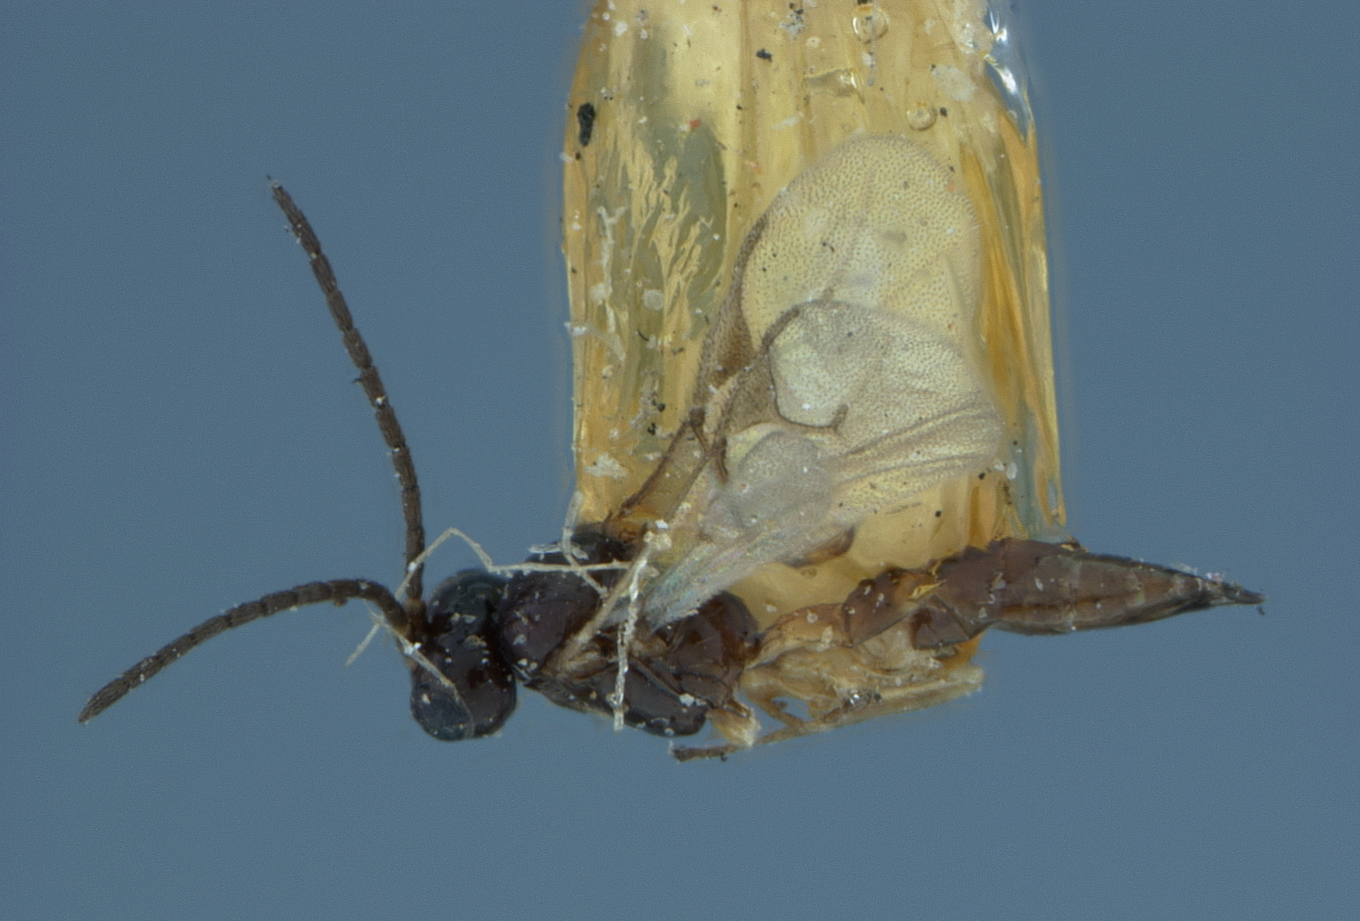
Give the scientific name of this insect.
Lysiphlebus myzi
